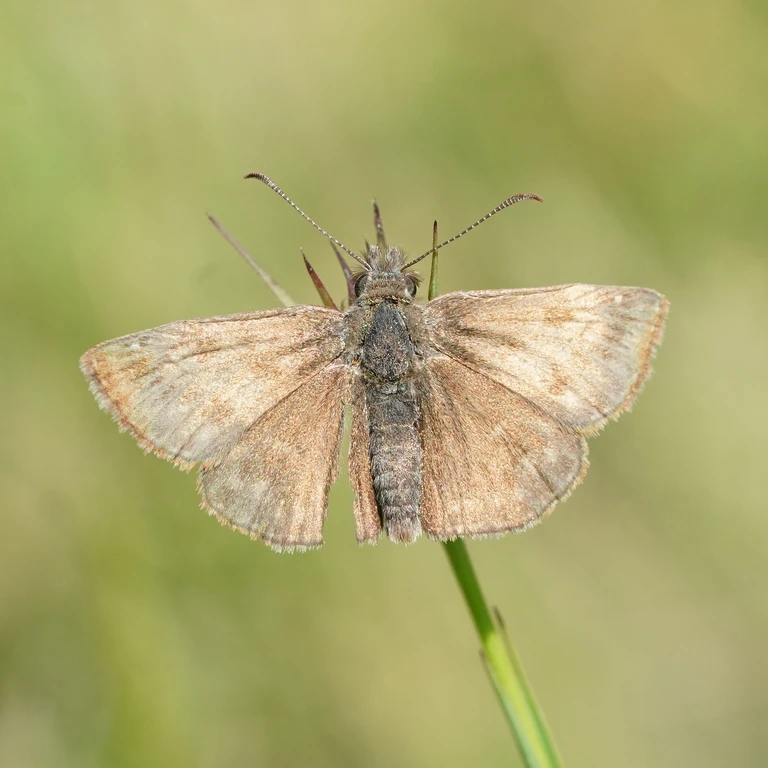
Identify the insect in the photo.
Erynnis tages
